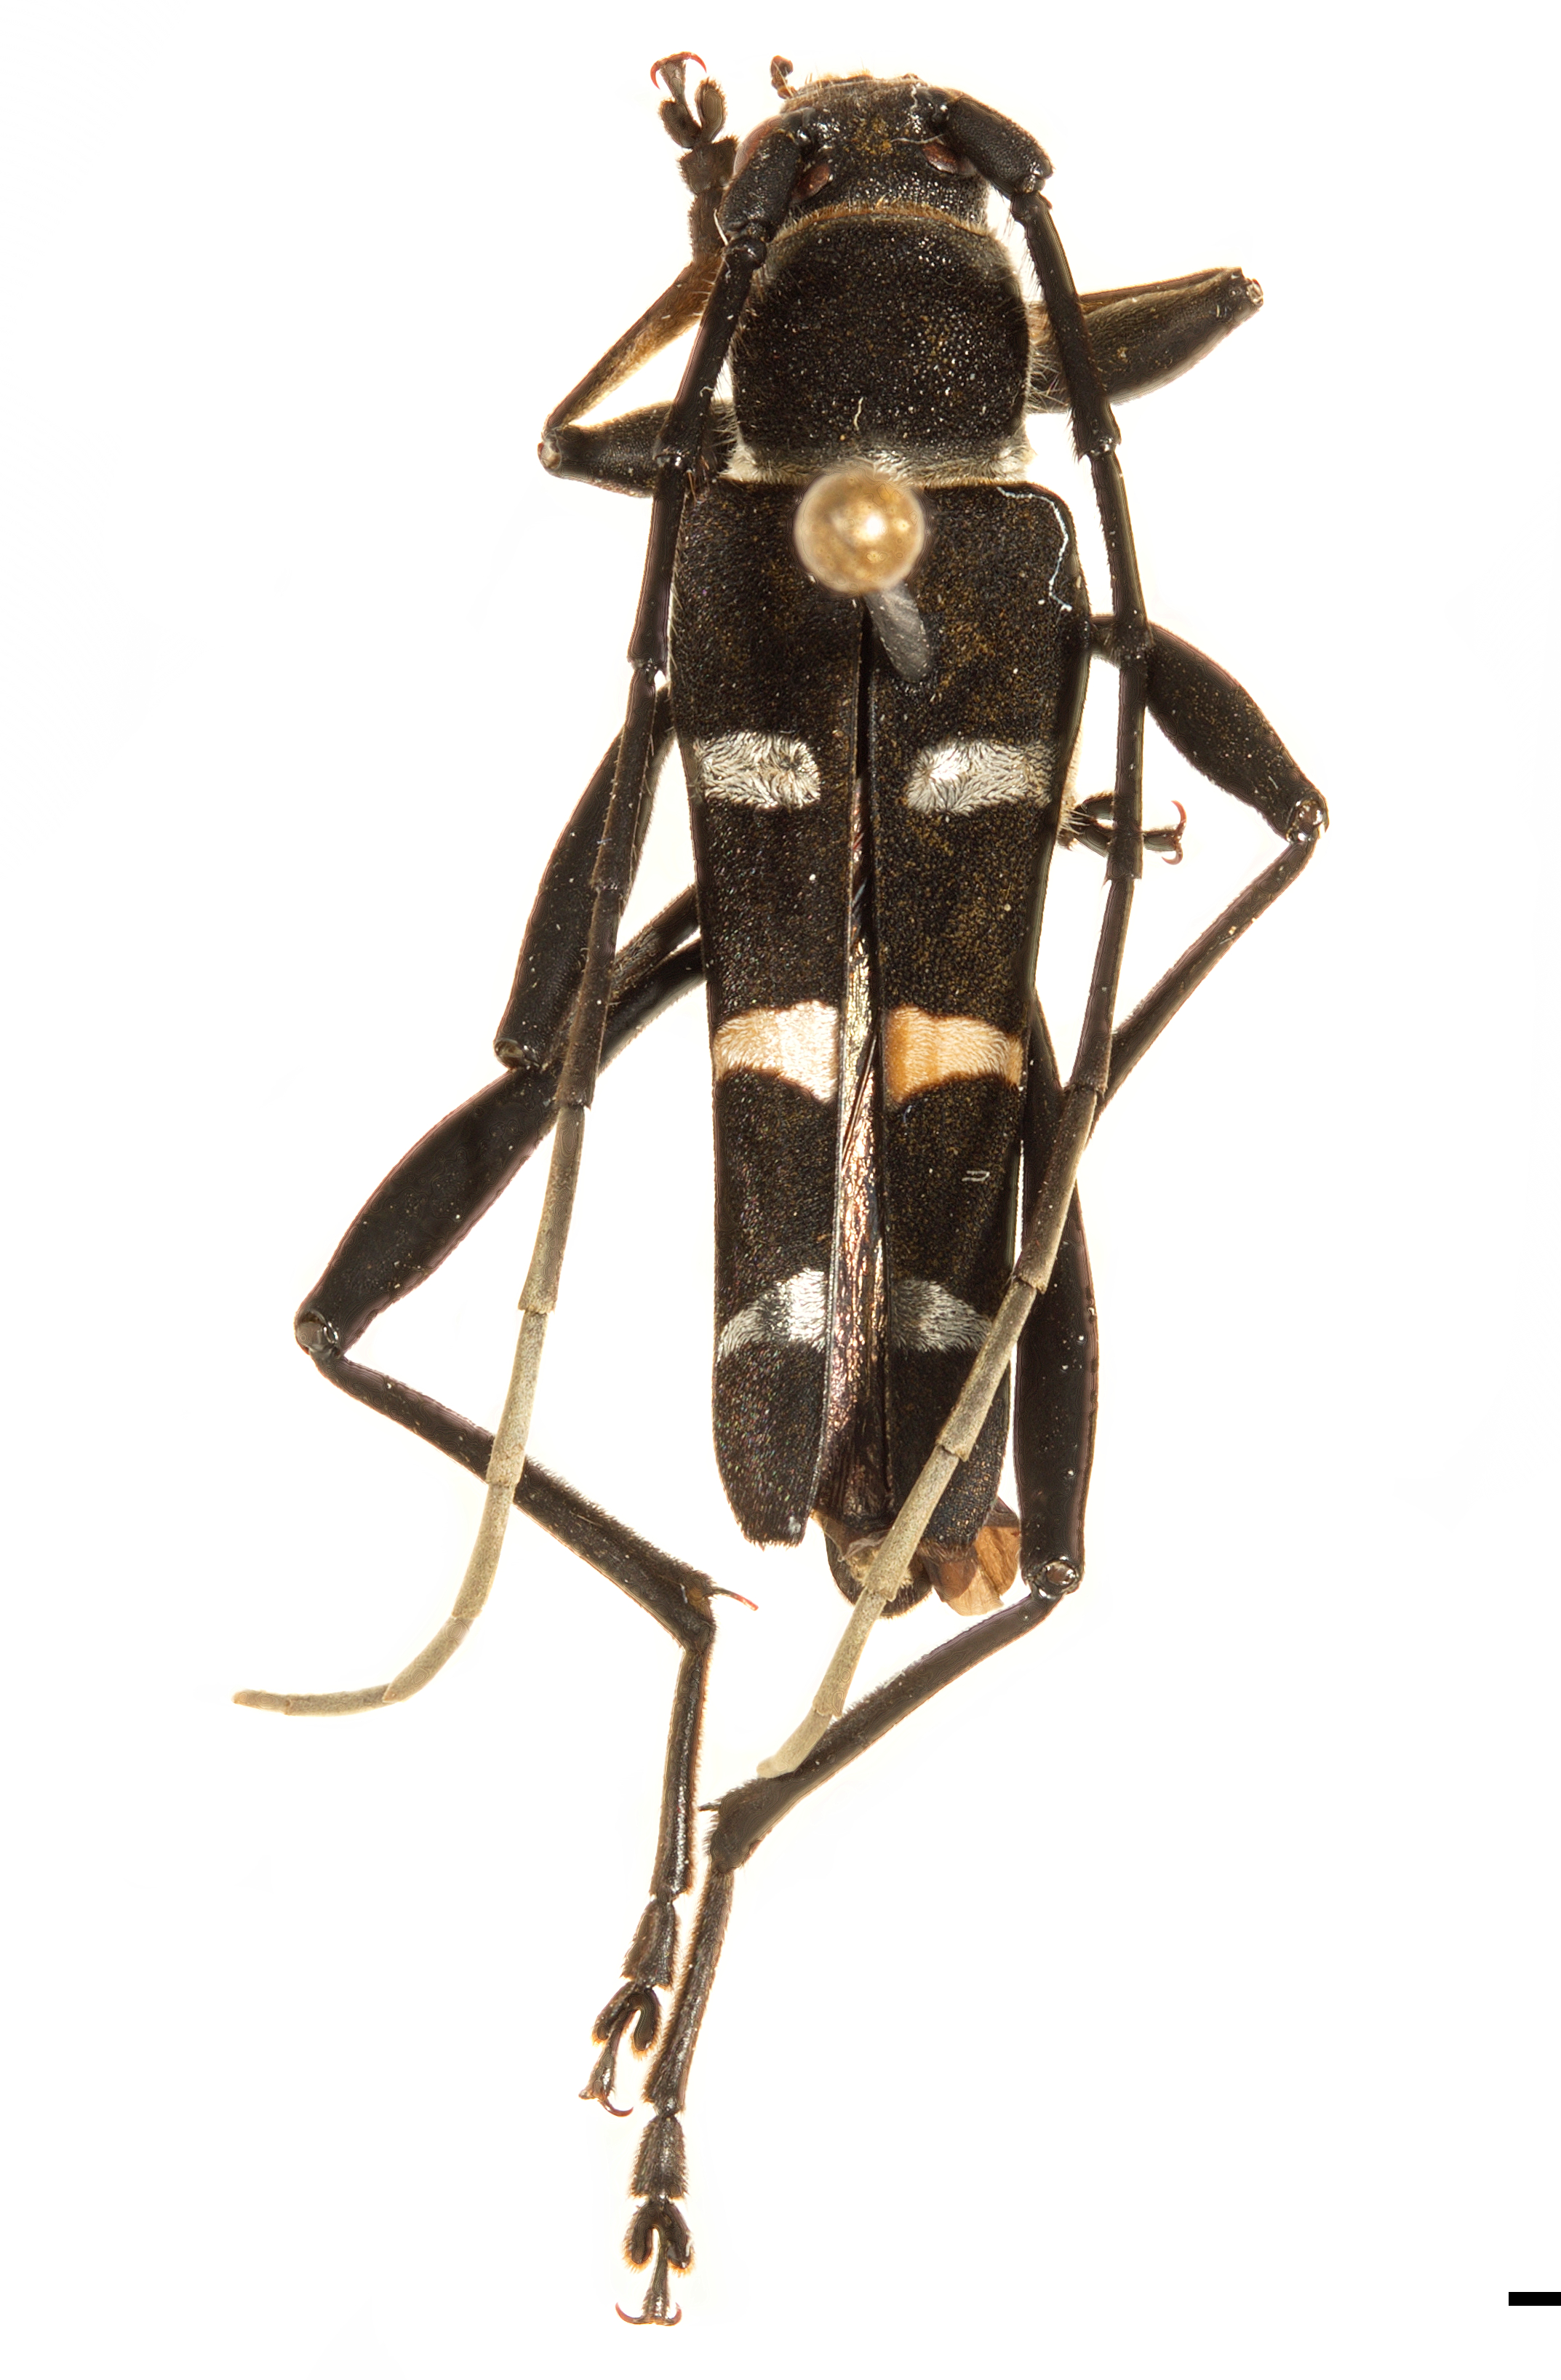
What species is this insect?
Acrocyrtidus argenteofasciatus
